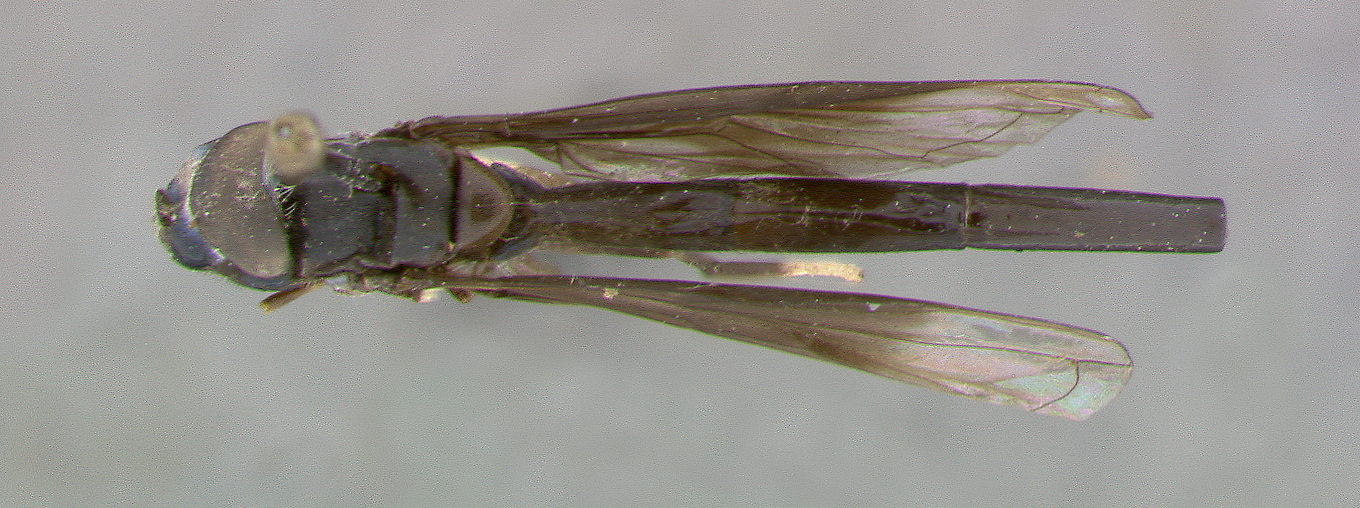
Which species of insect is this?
Baccha peruviana
